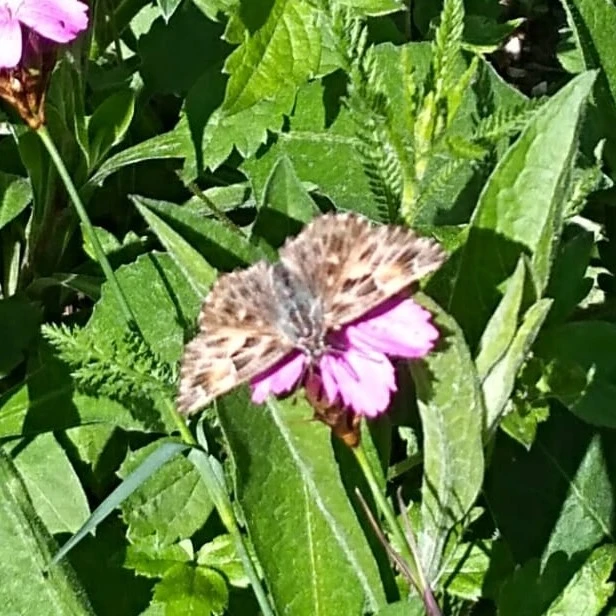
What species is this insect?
Carcharodus alceae
